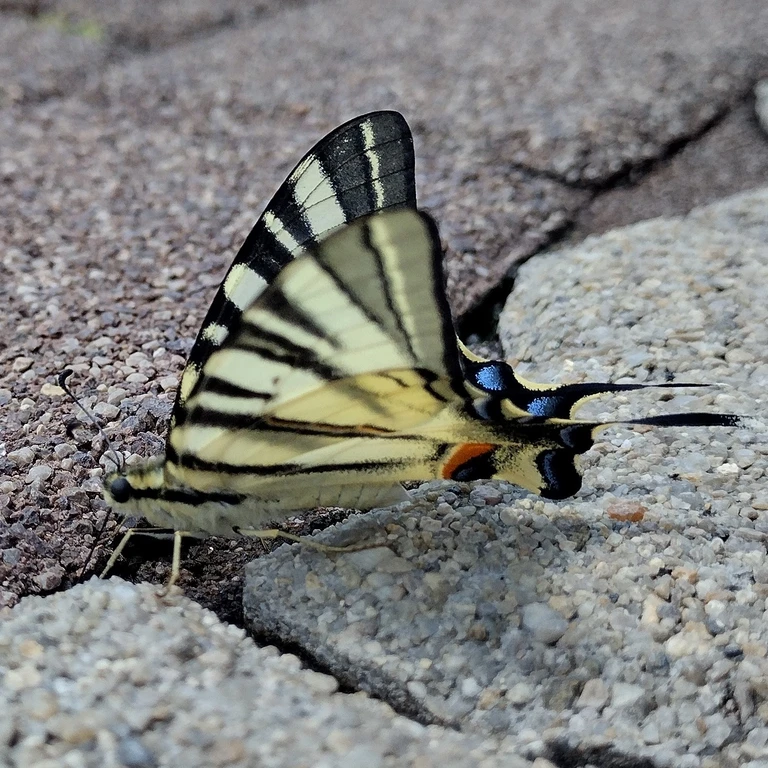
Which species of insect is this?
Iphiclides podalirius
